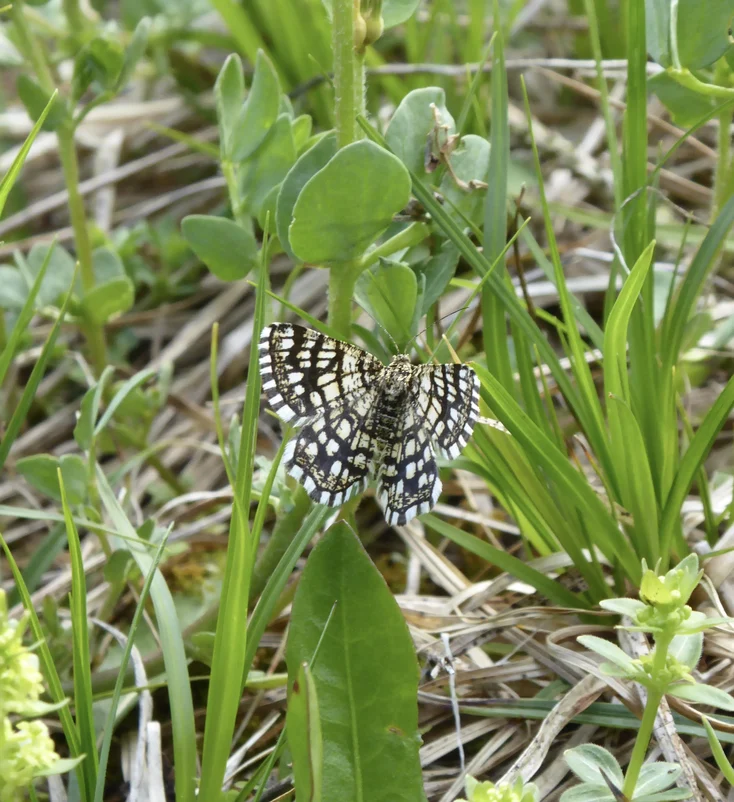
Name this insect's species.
Chiasmia clathrata
